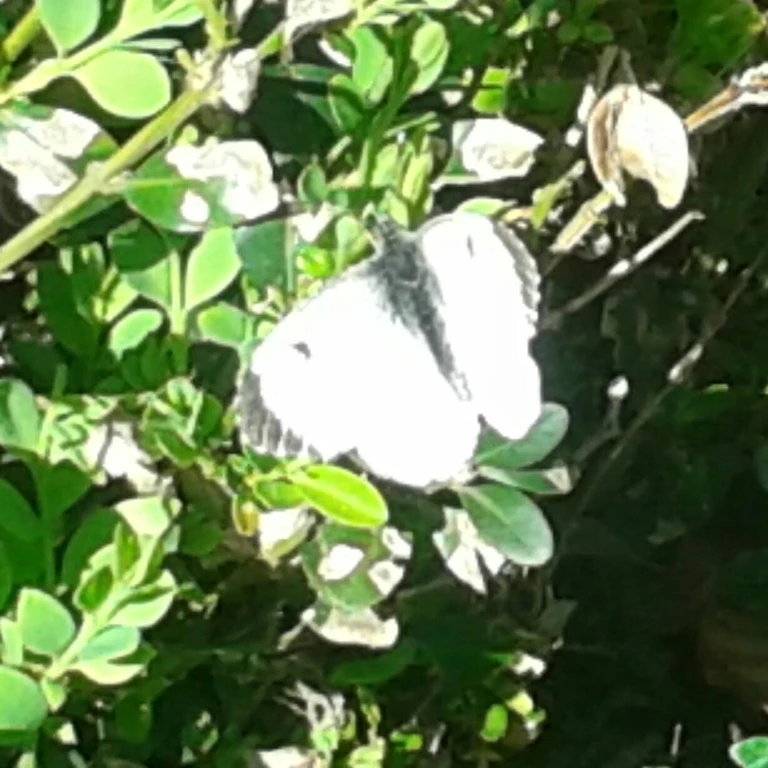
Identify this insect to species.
Anthocharis cardamines
